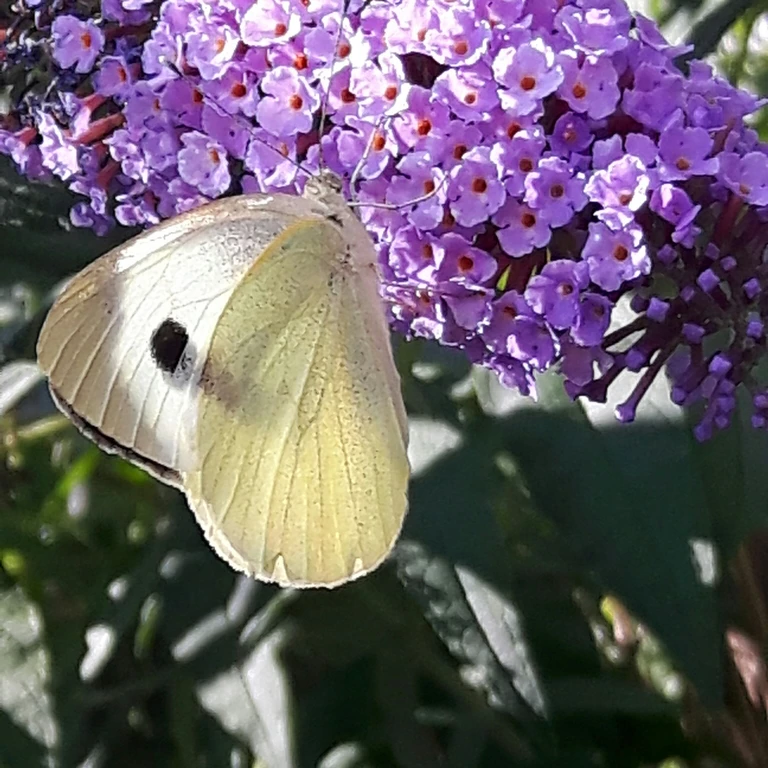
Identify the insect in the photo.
Pieris brassicae
